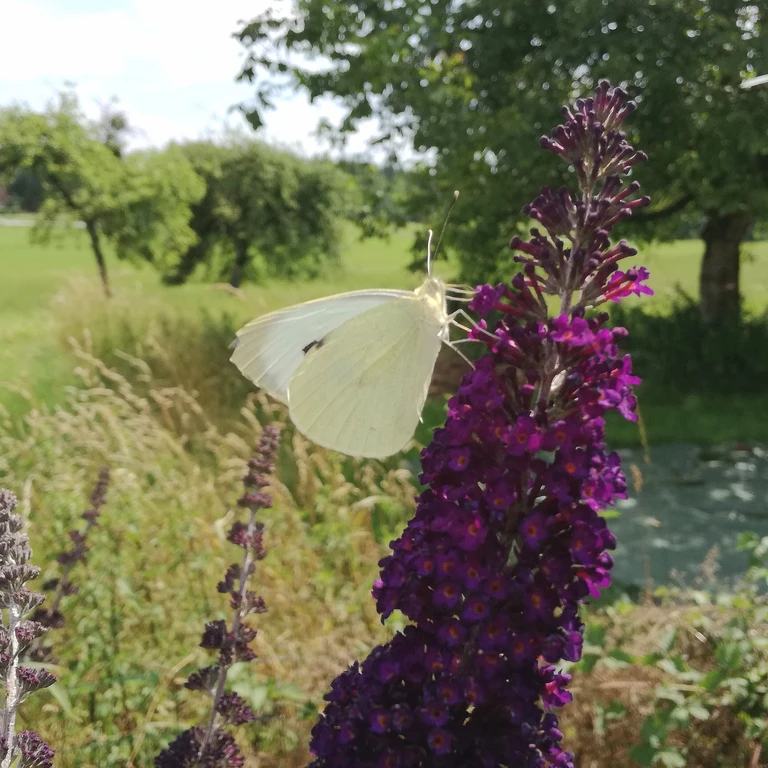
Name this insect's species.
Pieris brassicae
